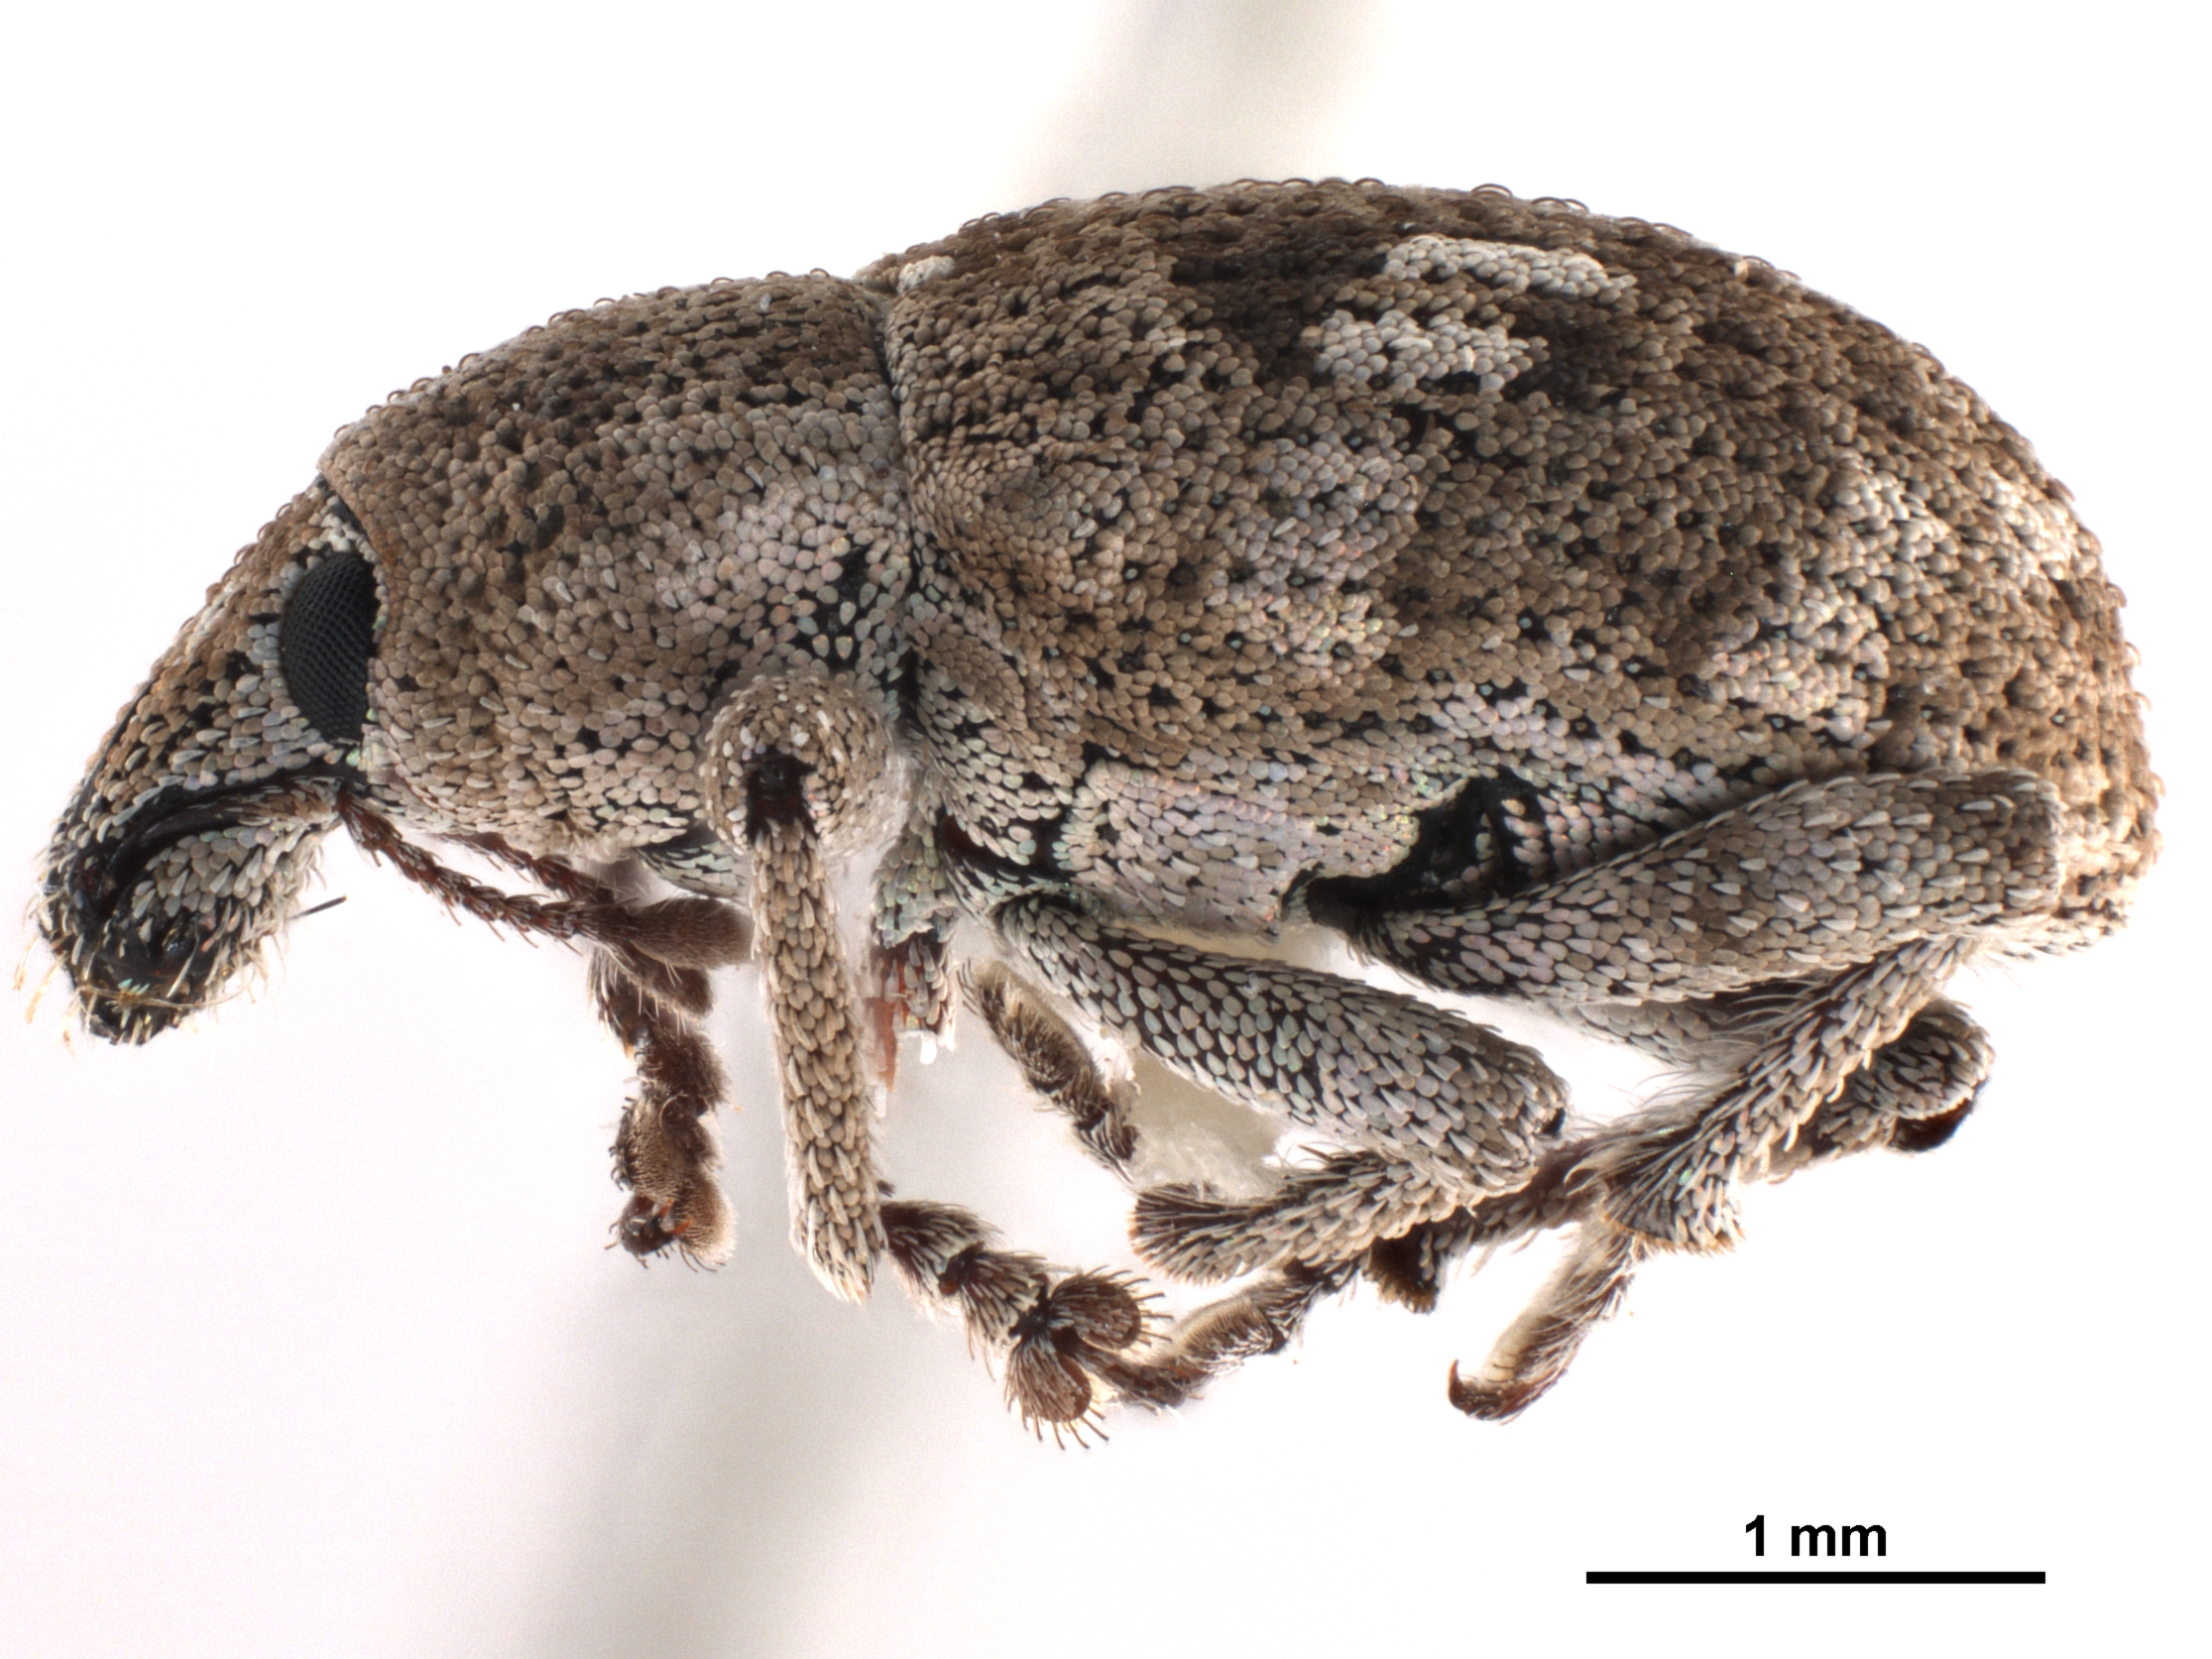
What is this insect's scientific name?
Promecops leucothyrea
